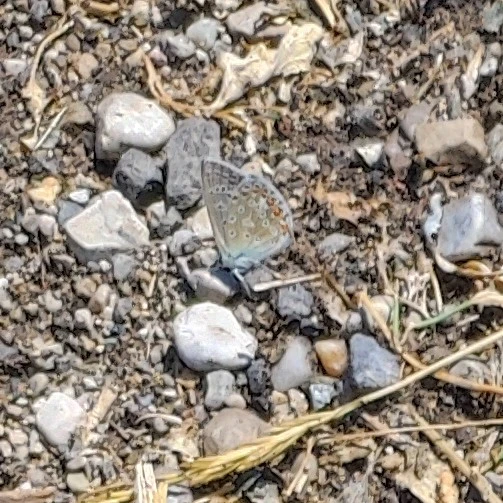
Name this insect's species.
Polyommatus icarus
